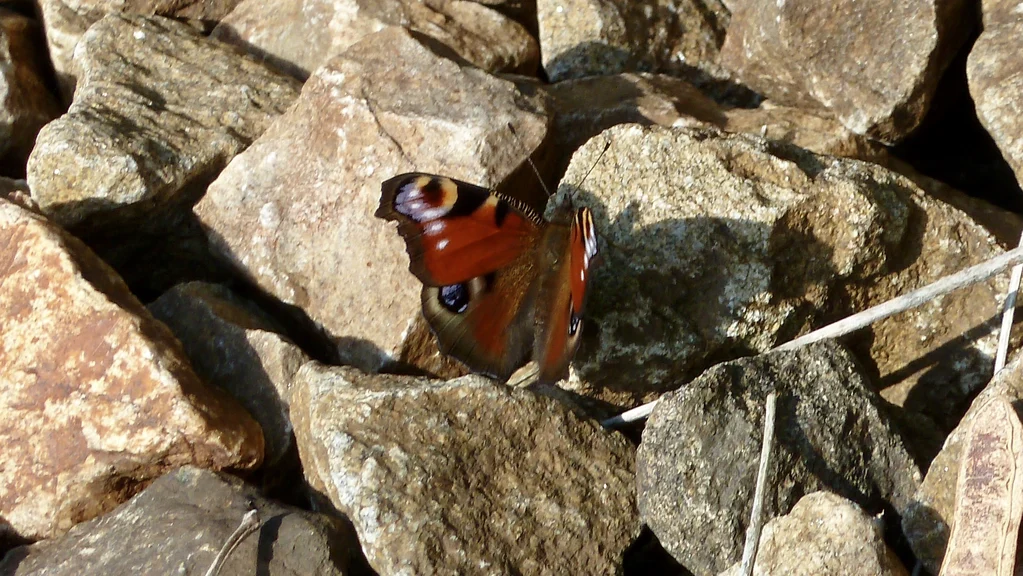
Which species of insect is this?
Aglais io
